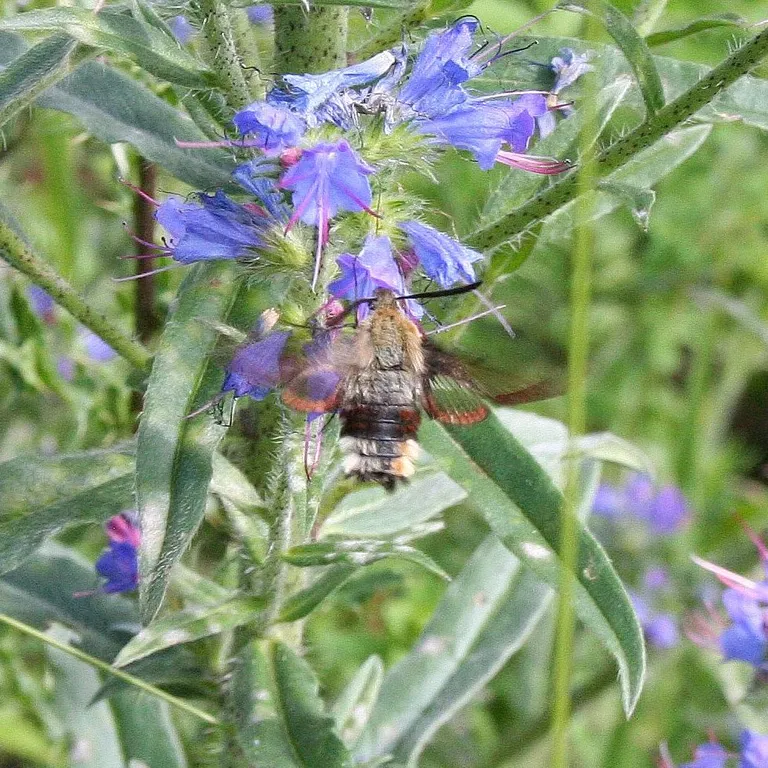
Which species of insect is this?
Hemaris fuciformis
